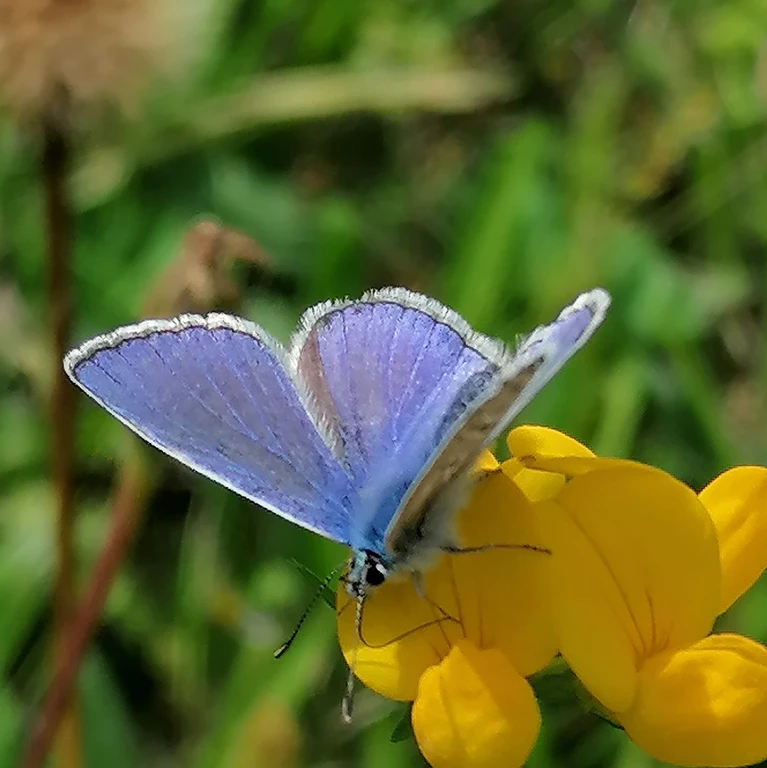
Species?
Polyommatus icarus
